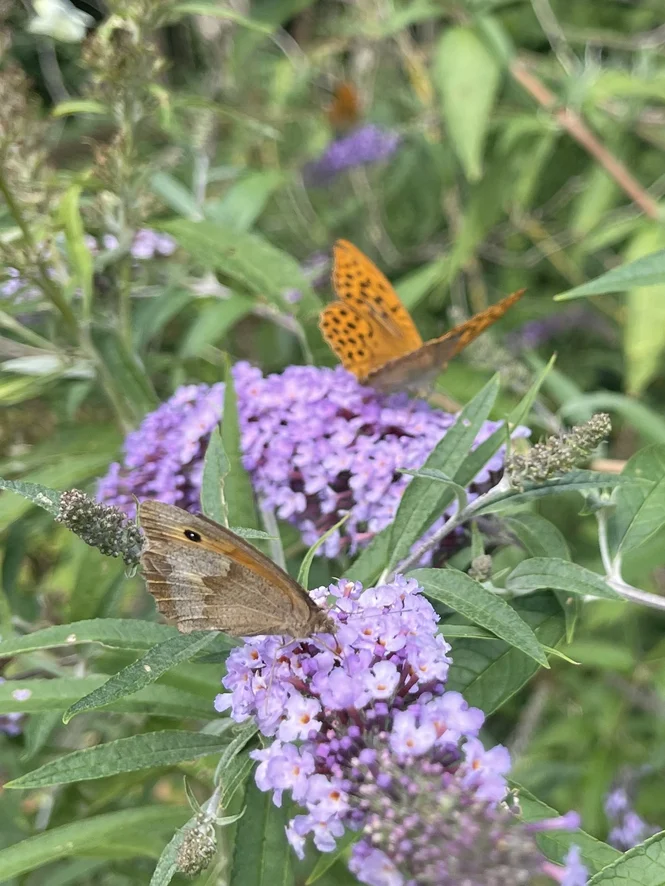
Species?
Maniola jurtina
